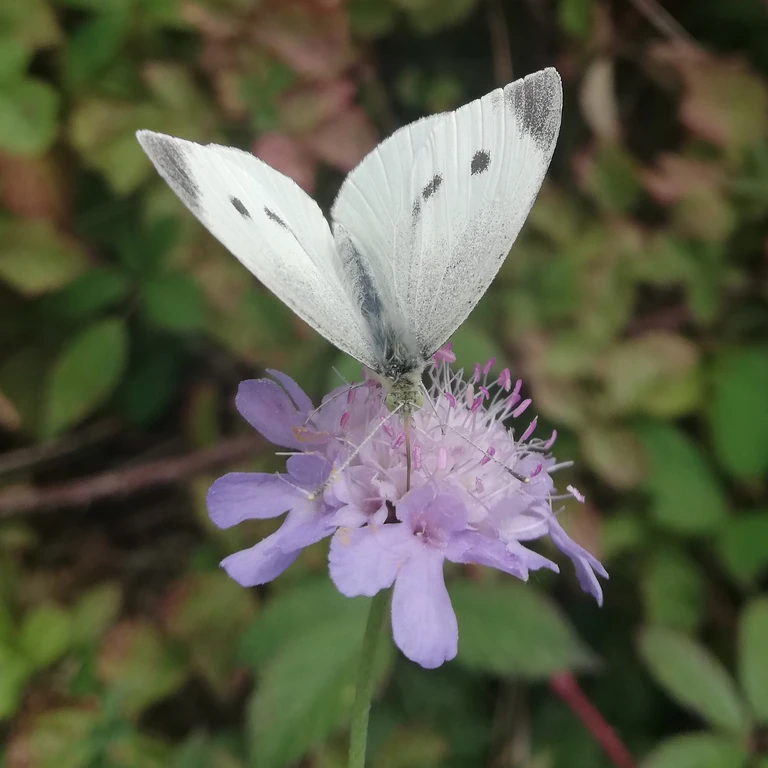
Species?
Pieris rapae
